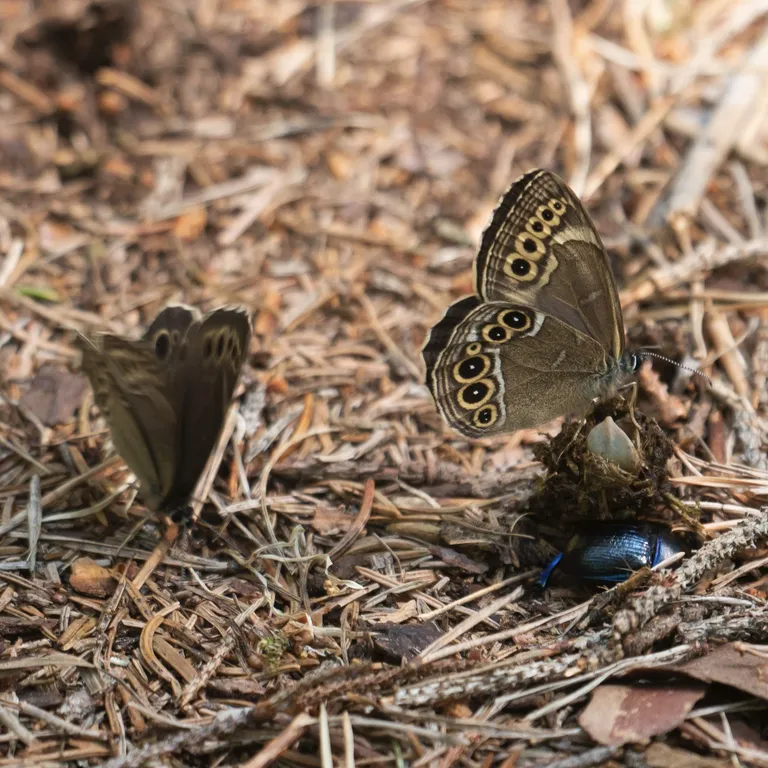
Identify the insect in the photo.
Lopinga achine (also Pararge achine)
